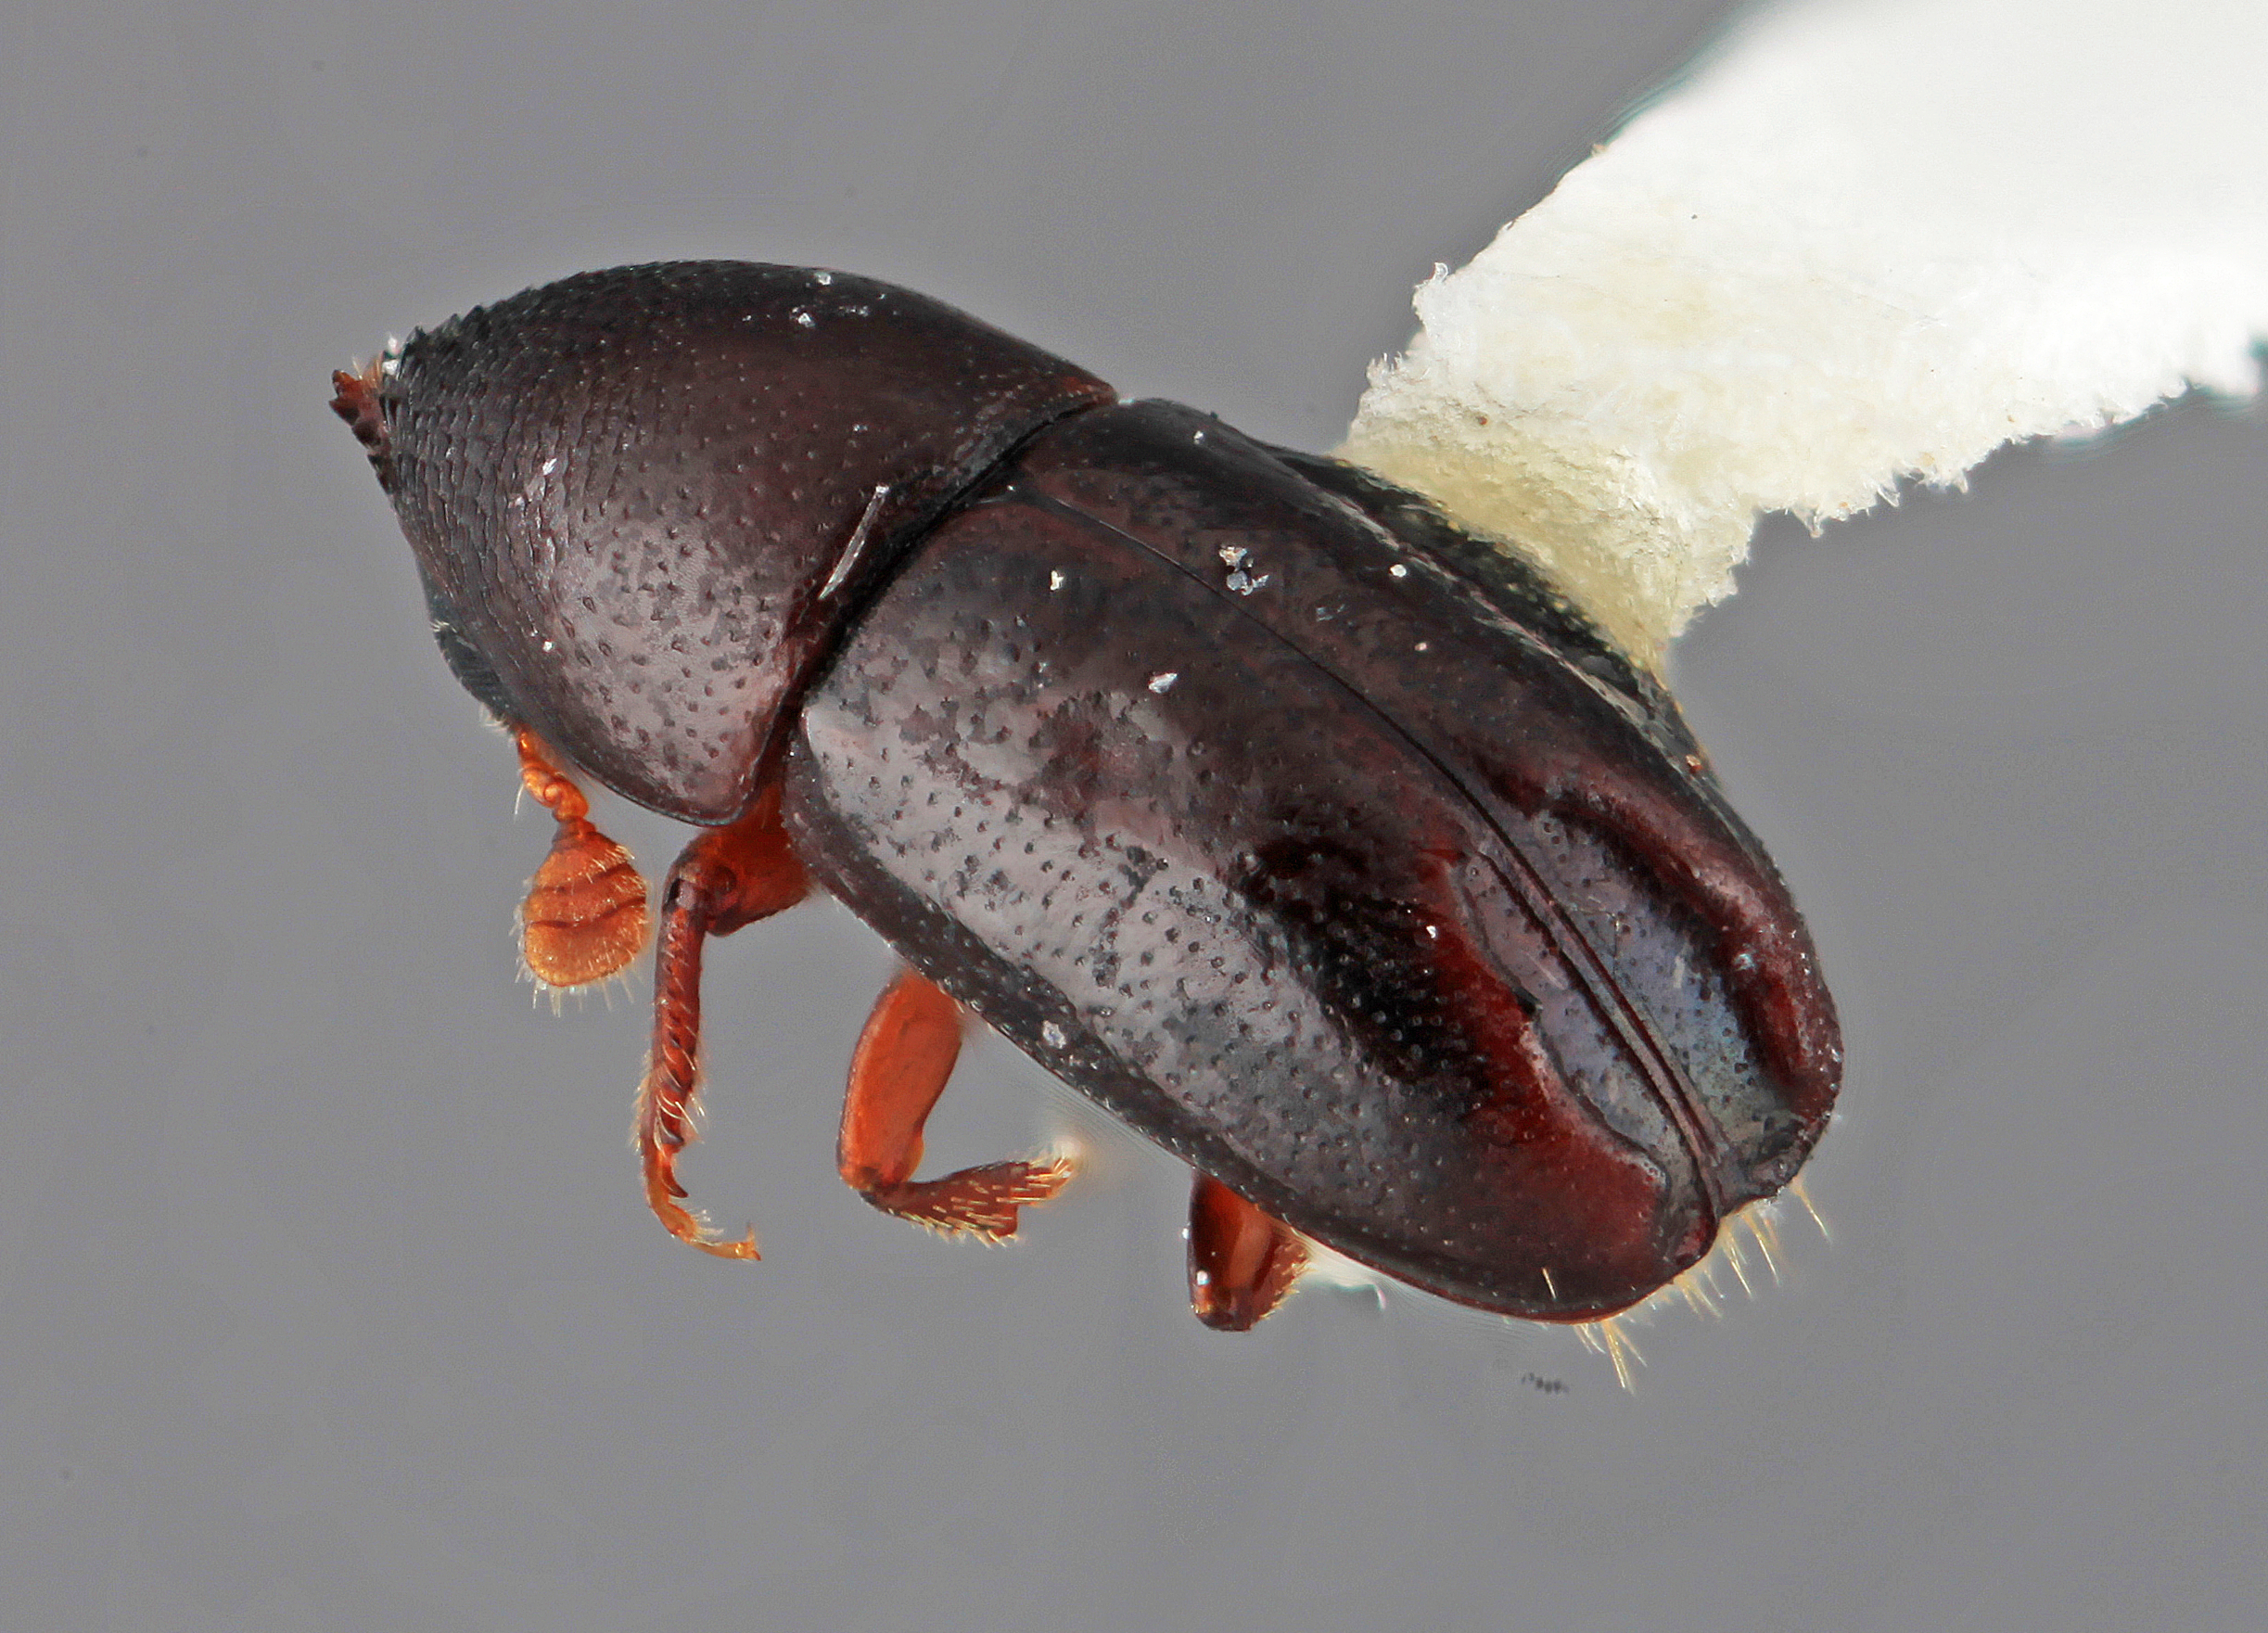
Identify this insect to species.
Tricolus intrusus
